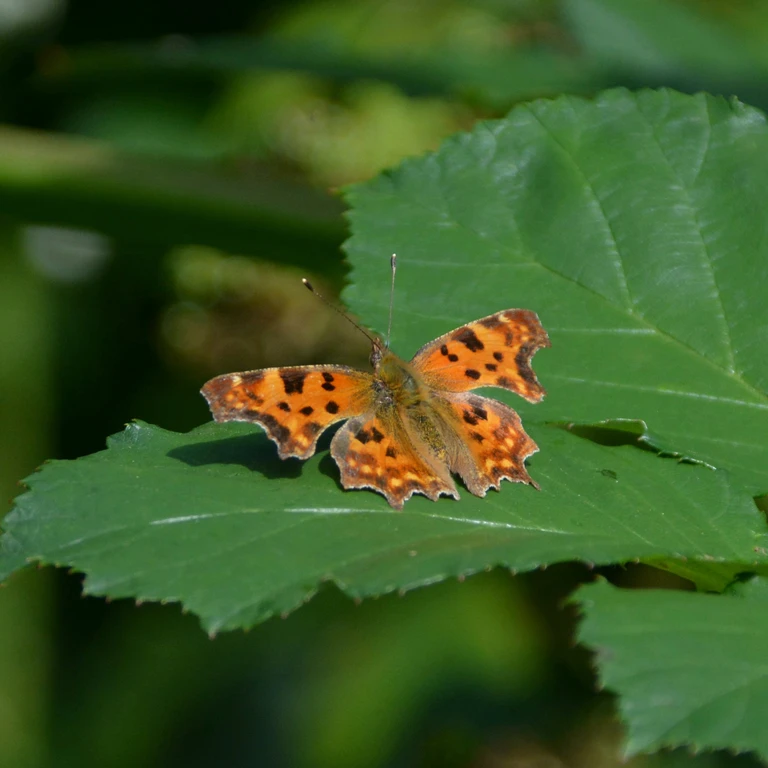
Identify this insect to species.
Polygonia c-album
